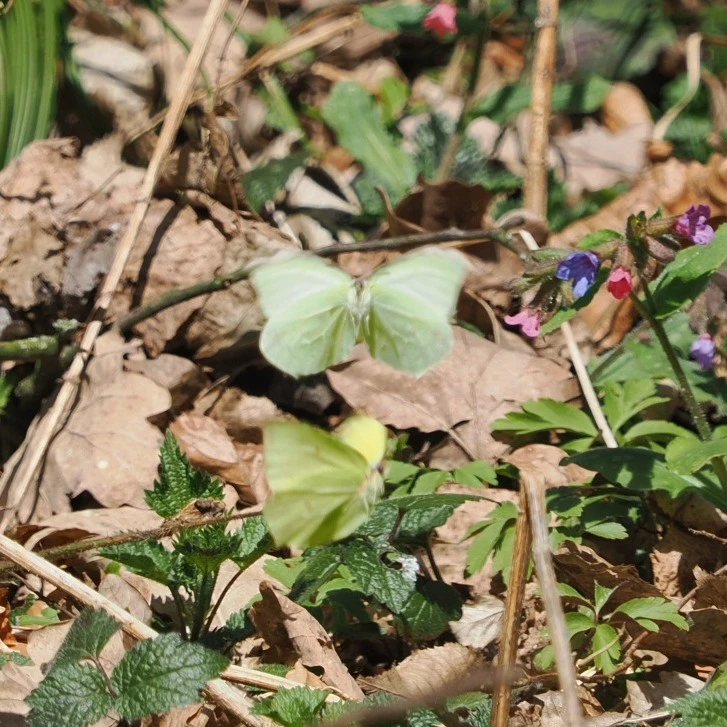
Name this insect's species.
Gonepteryx rhamni
